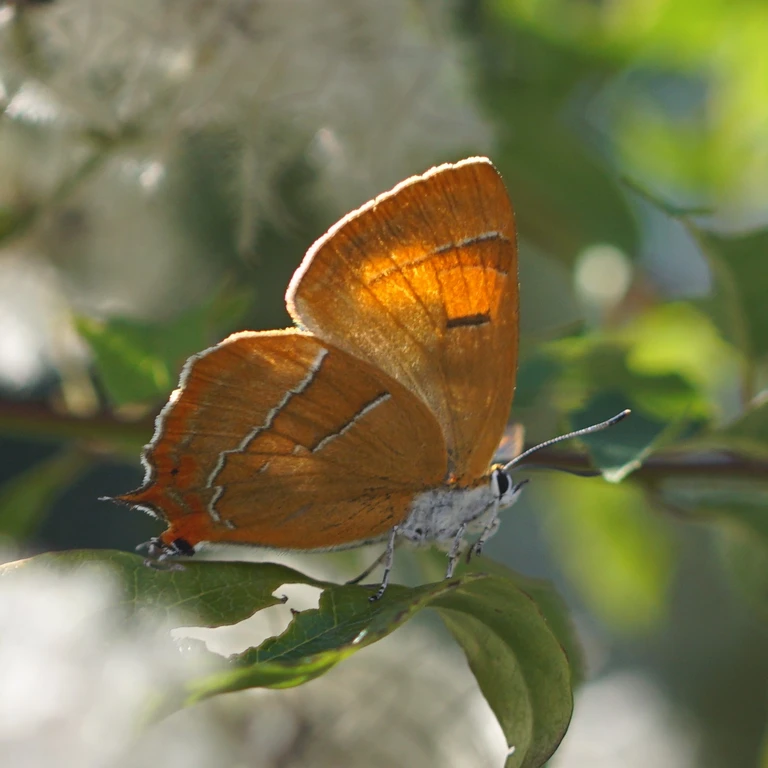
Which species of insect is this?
Thecla betulae
